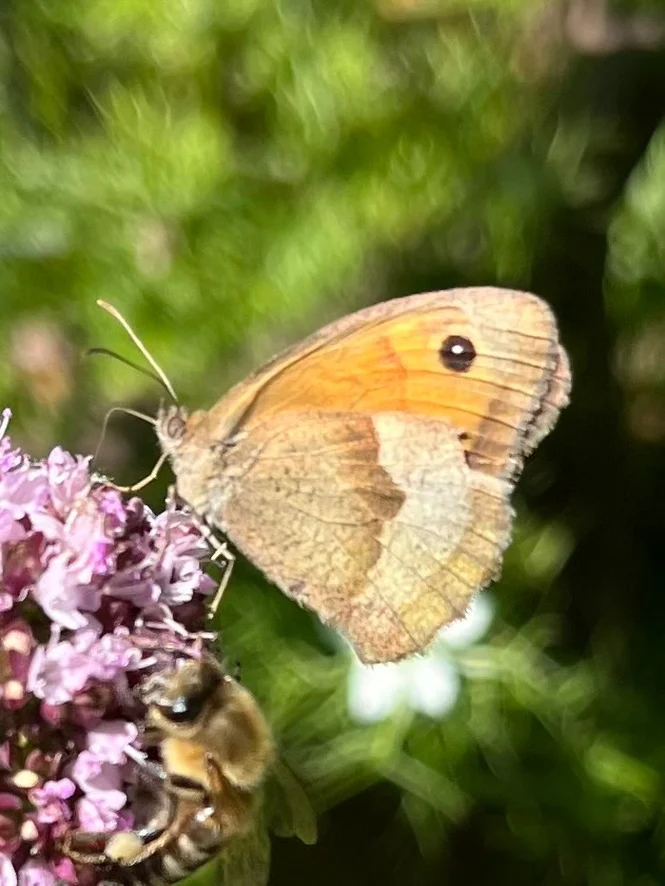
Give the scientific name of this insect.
Maniola jurtina
